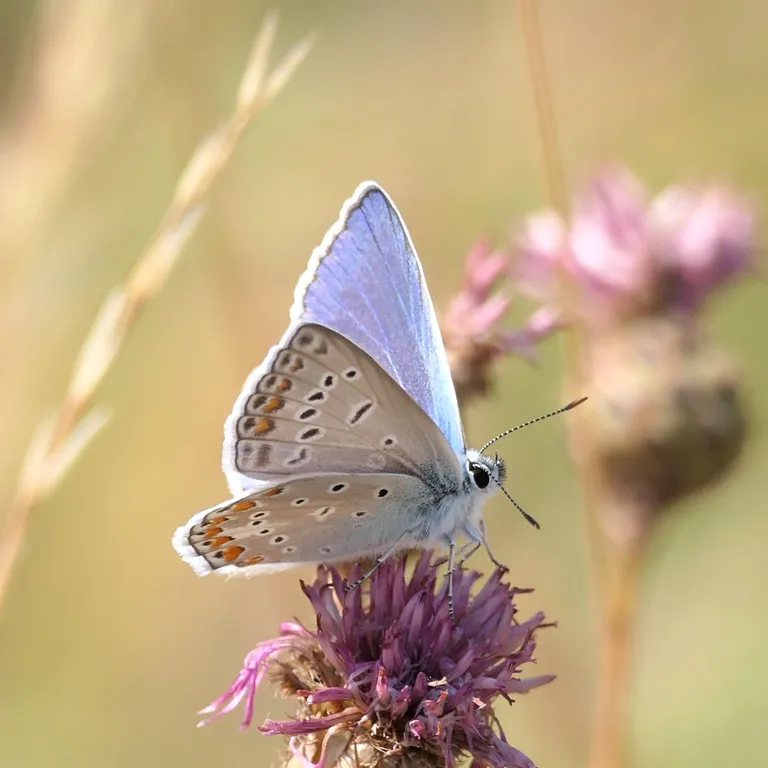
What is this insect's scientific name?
Polyommatus icarus
